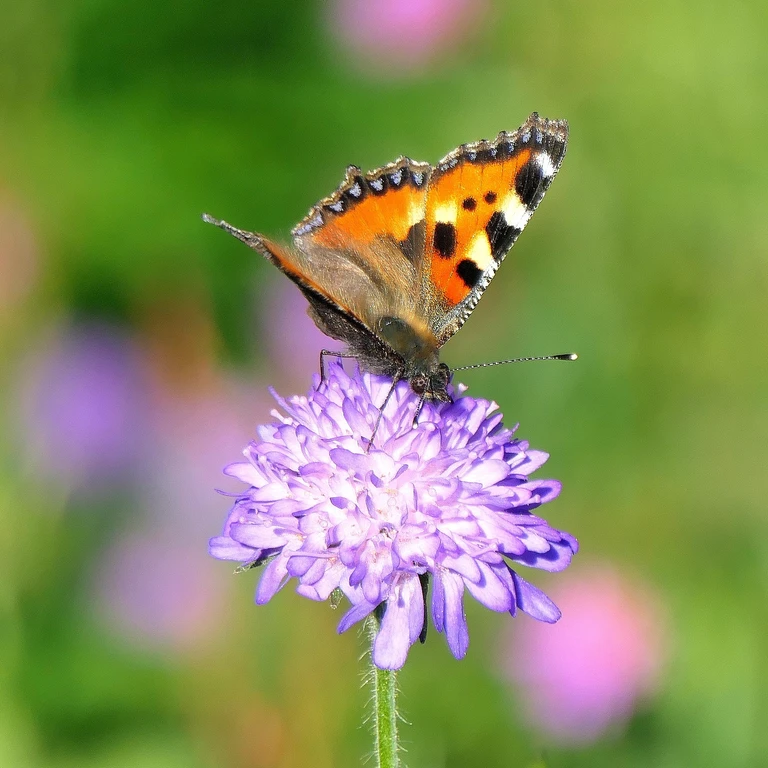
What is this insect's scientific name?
Aglais urticae
